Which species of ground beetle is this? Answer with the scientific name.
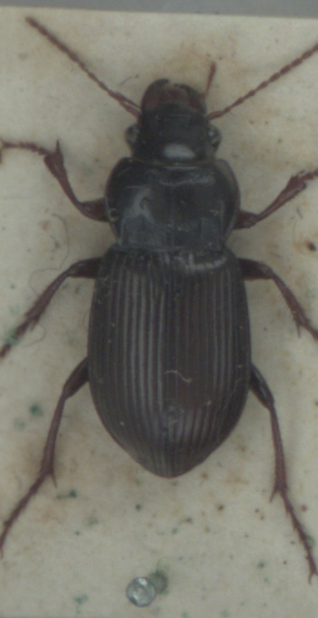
Amara aulica
